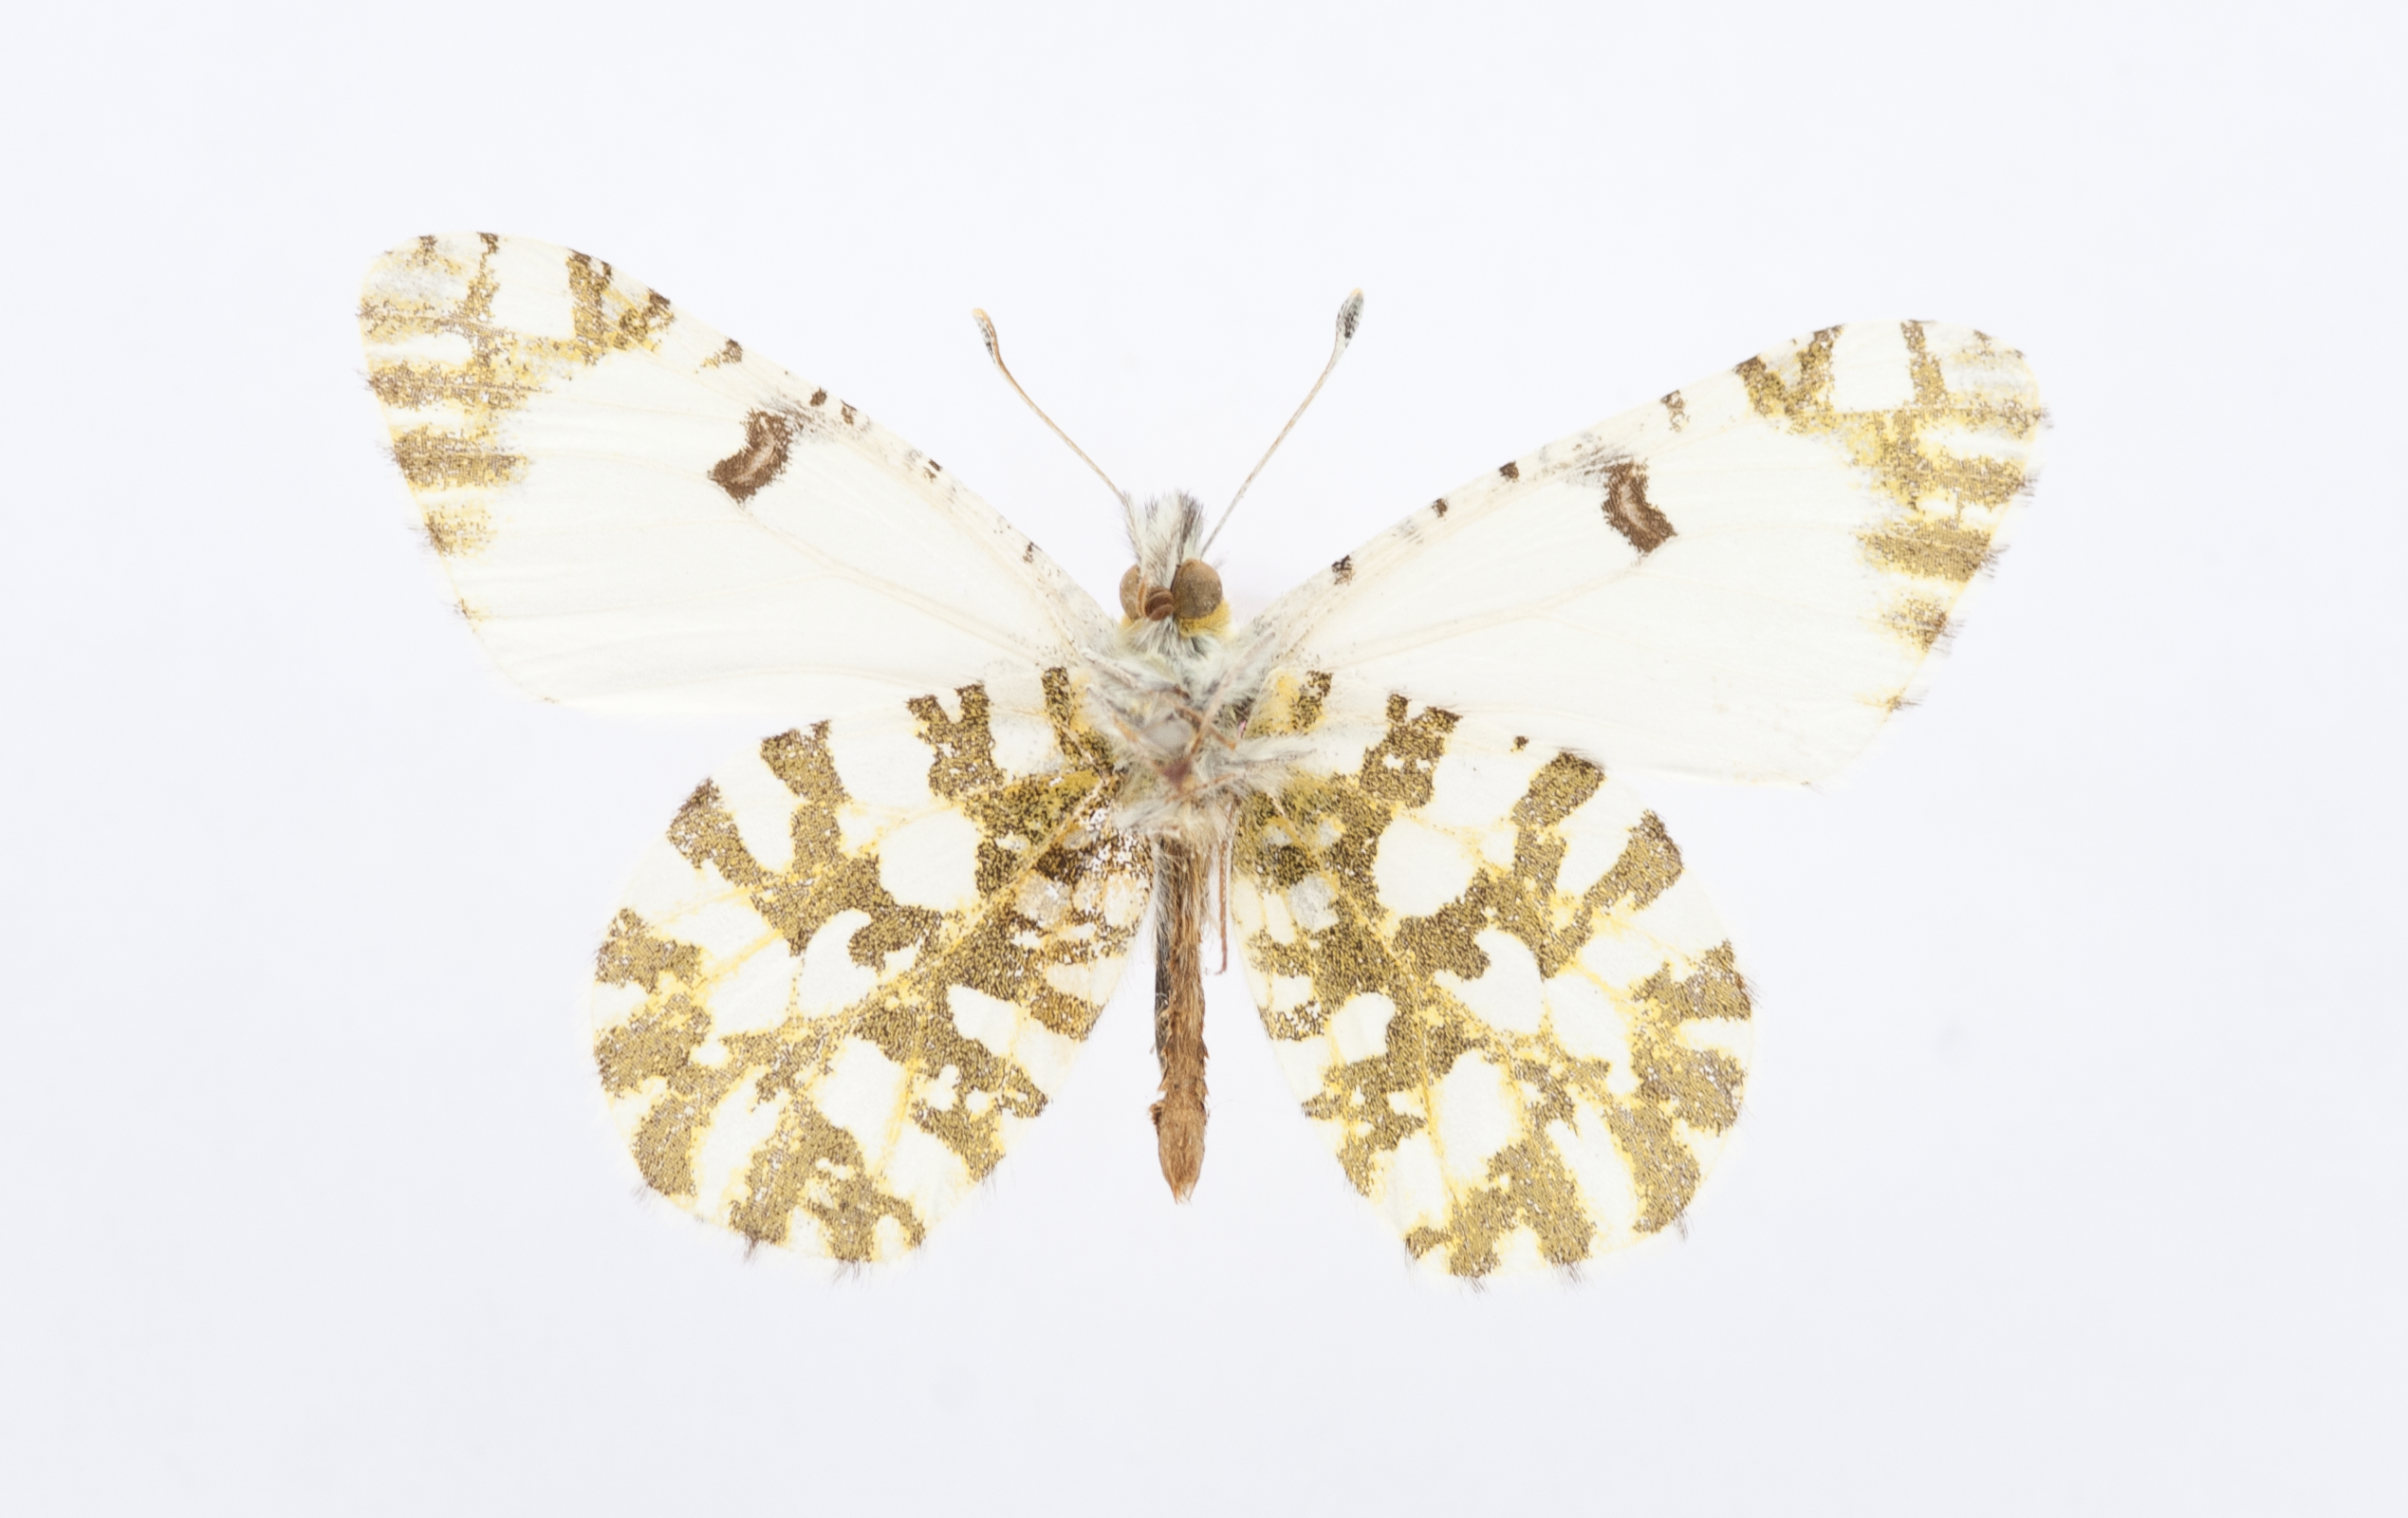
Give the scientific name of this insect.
Euchloe belia
